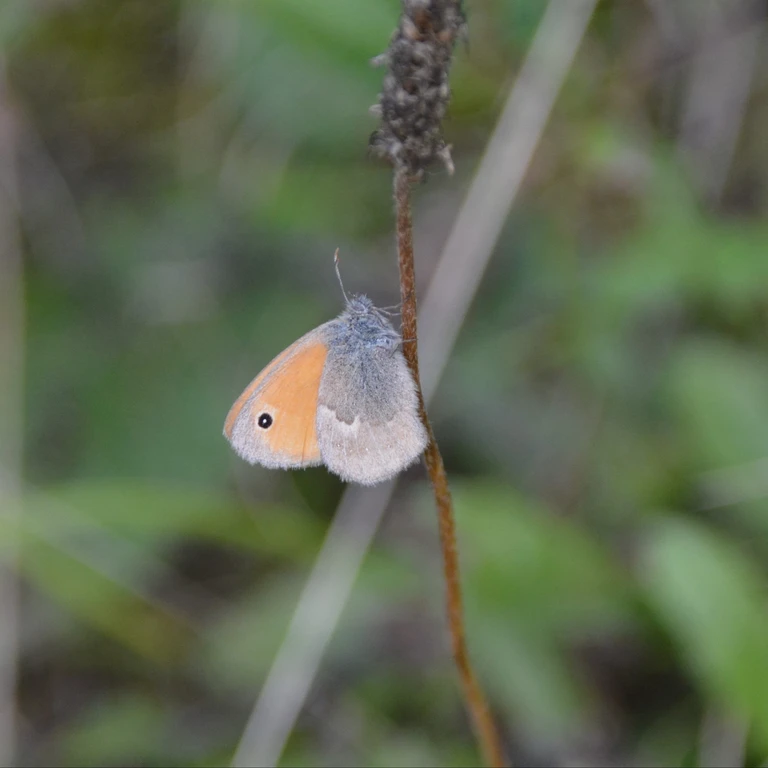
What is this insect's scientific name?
Coenonympha pamphilus
